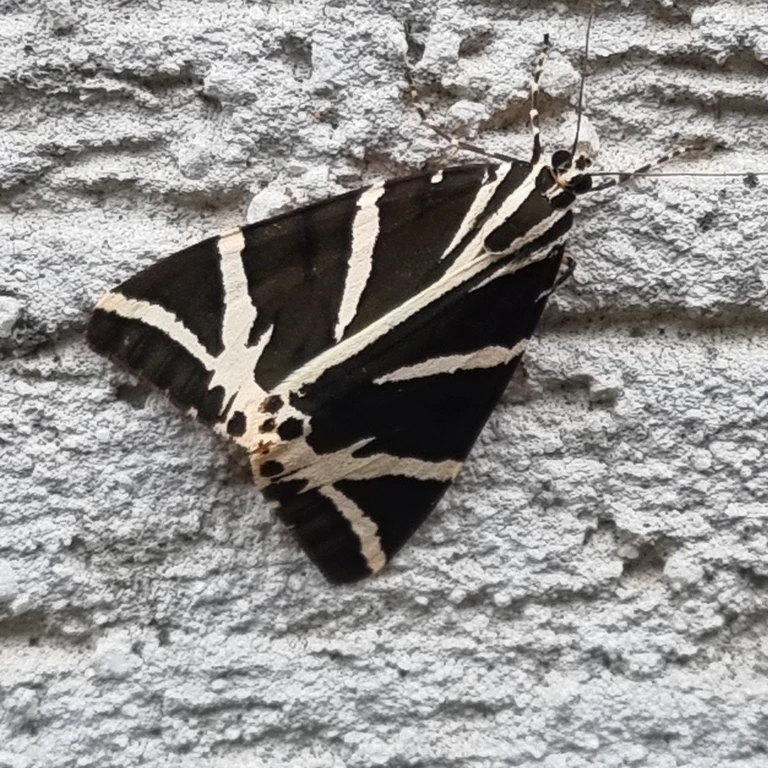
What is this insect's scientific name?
Euplagia quadripunctaria
